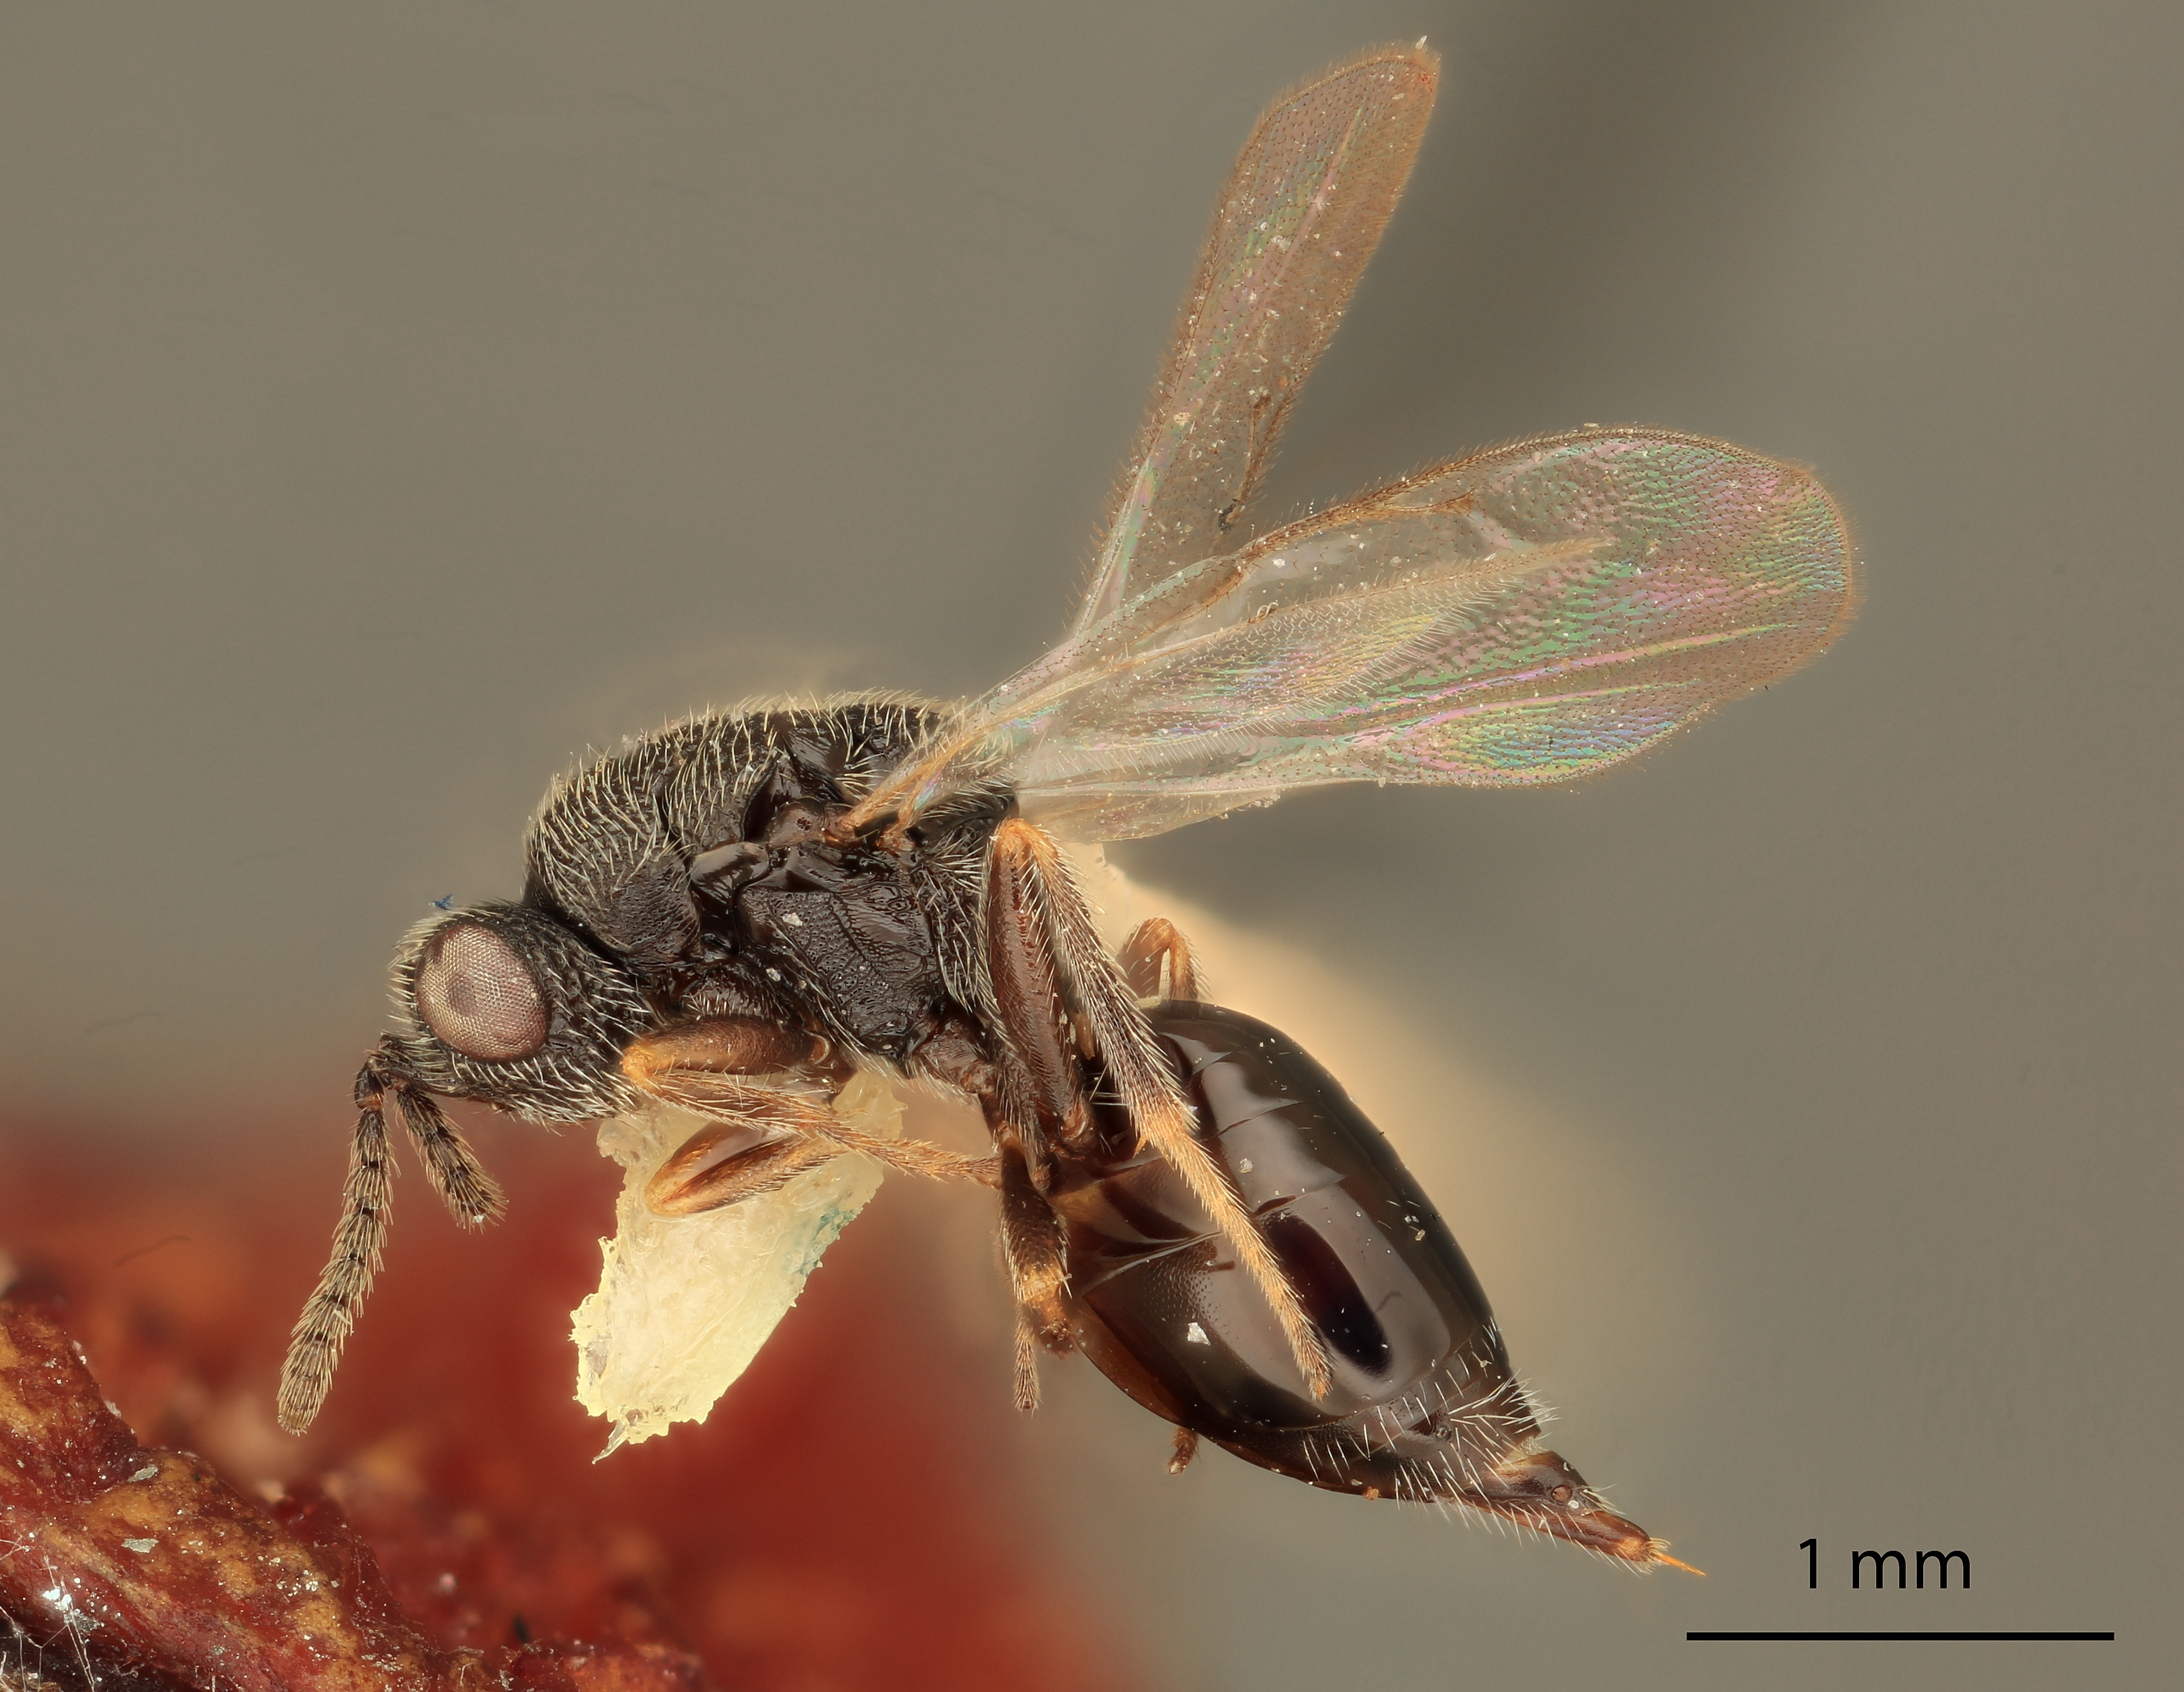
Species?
Eurytoma fossae
